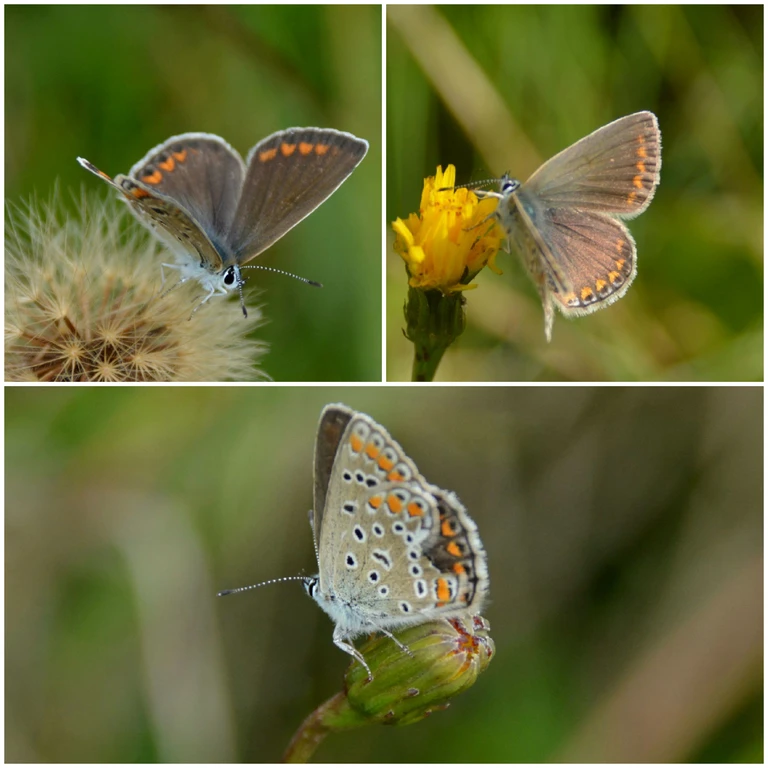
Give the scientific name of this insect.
Polyommatus icarus
